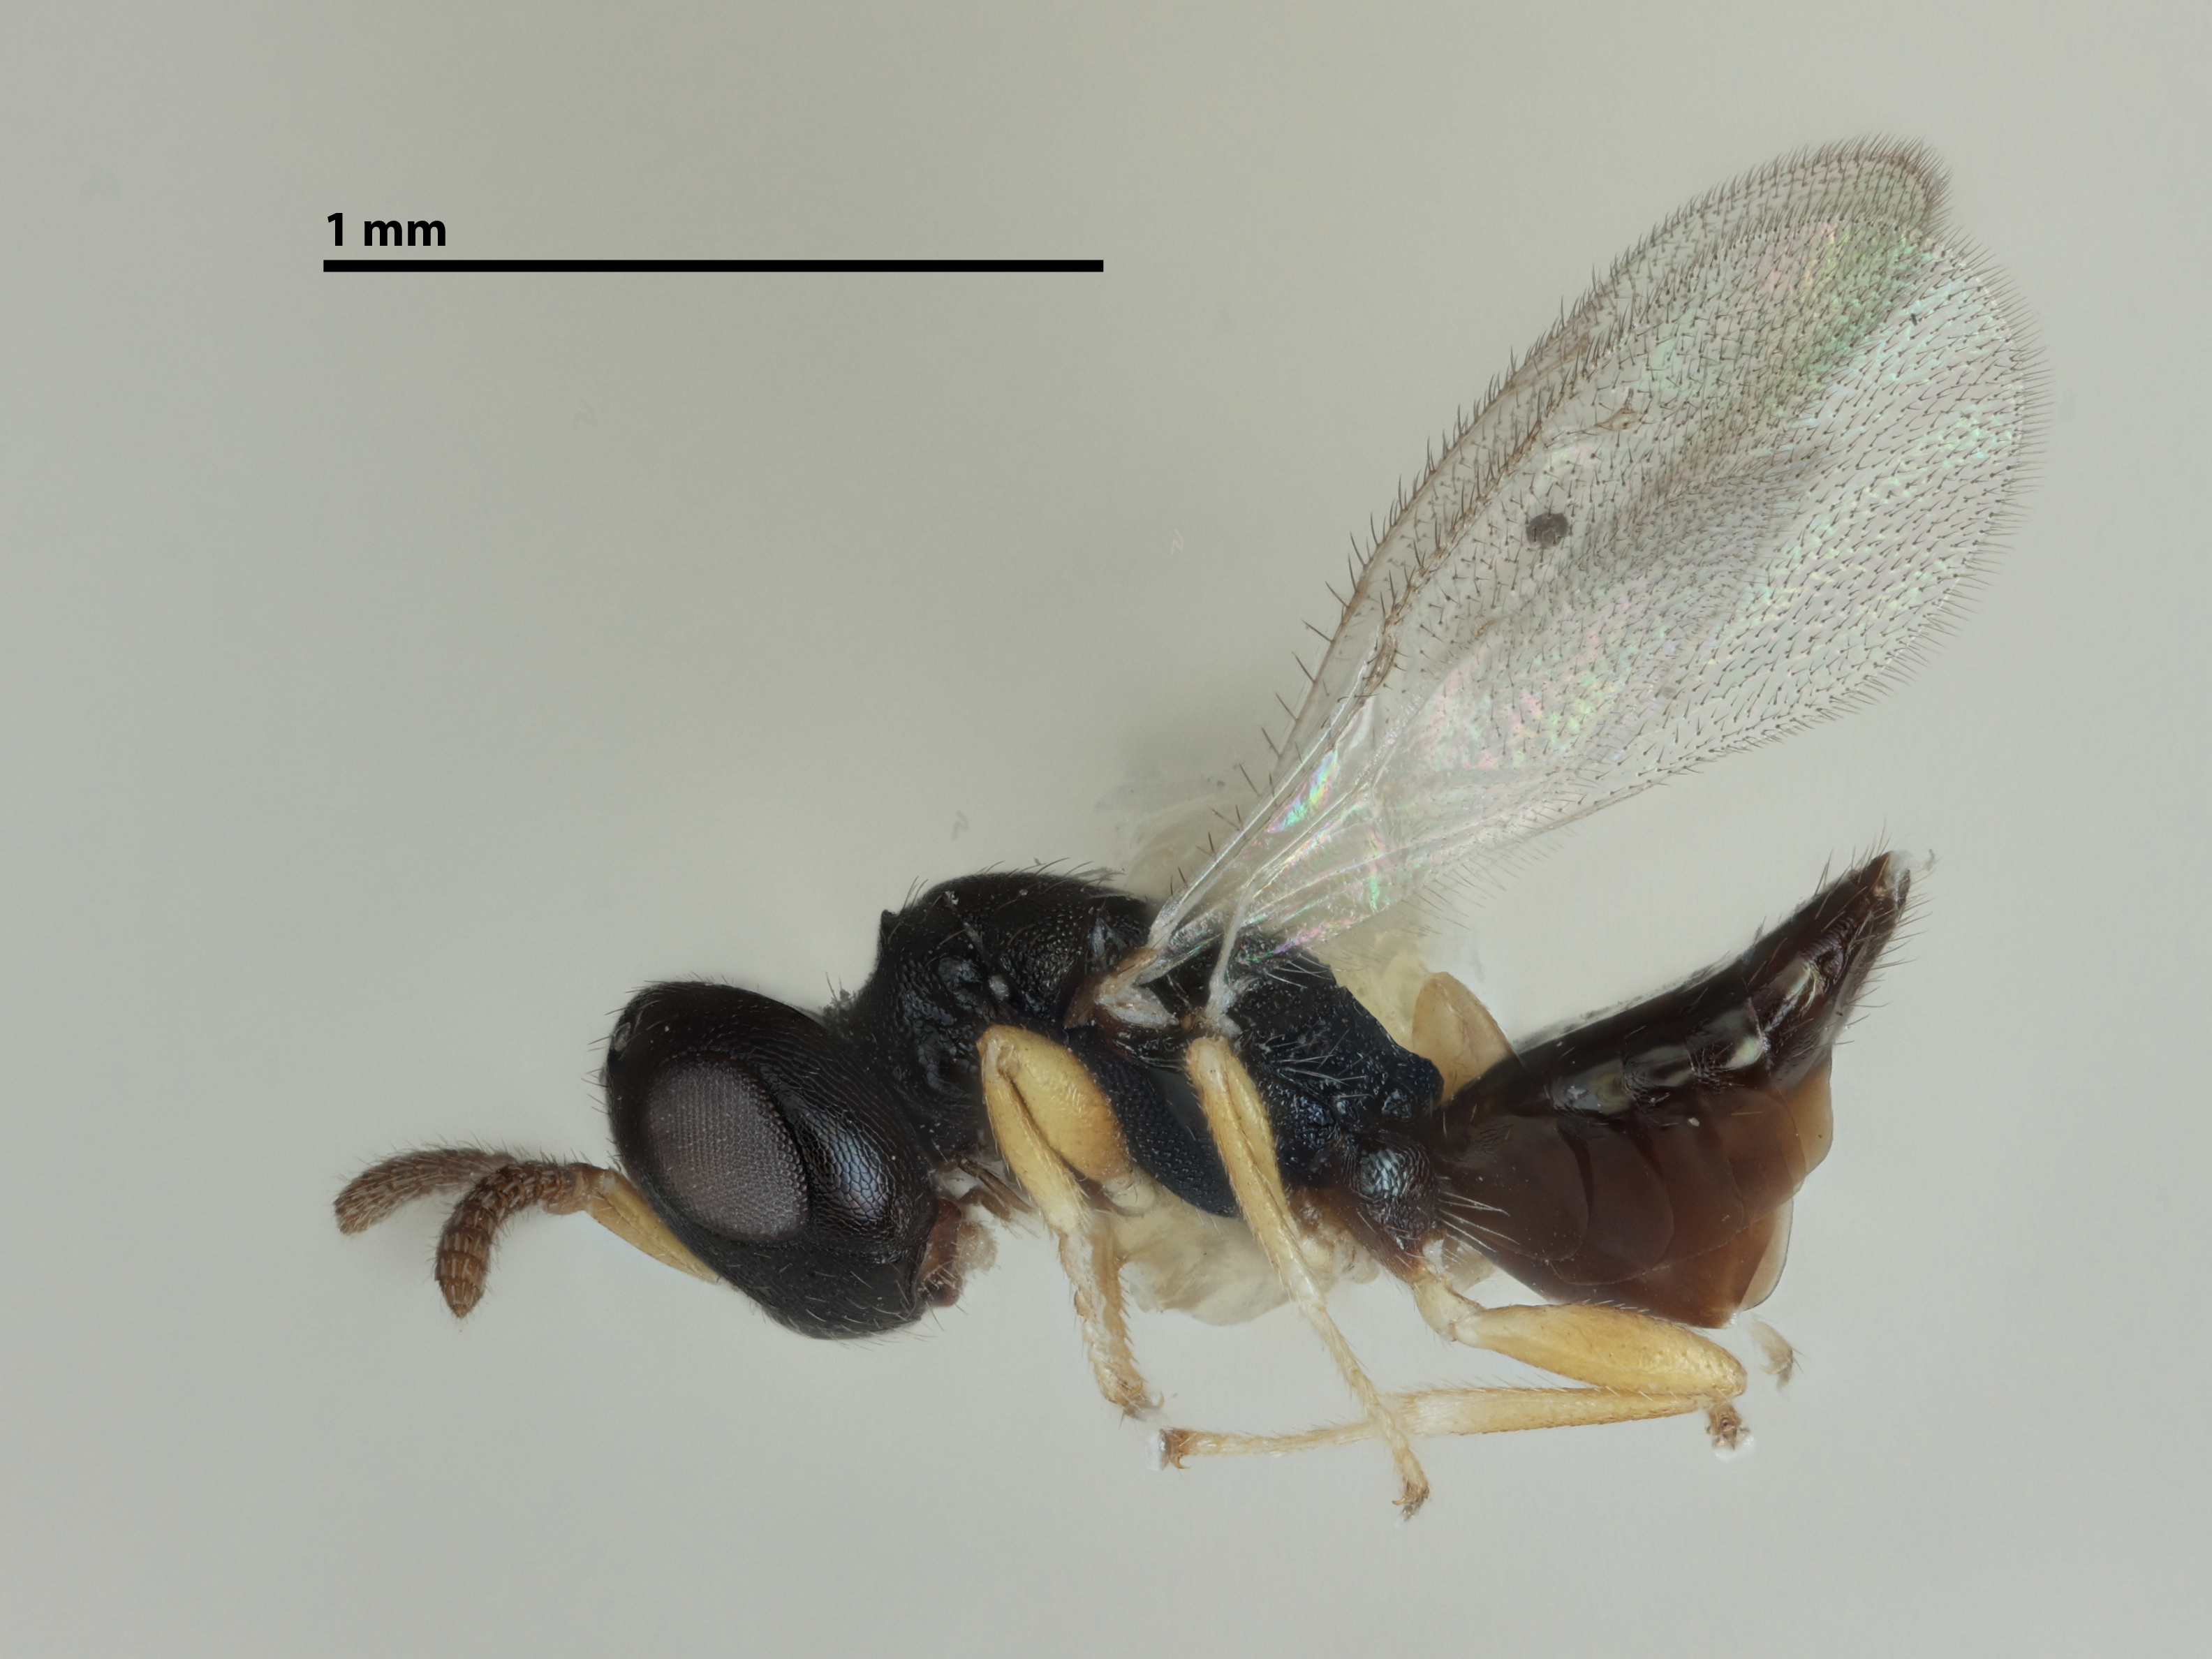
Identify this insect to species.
Gbelcia cordilurae
